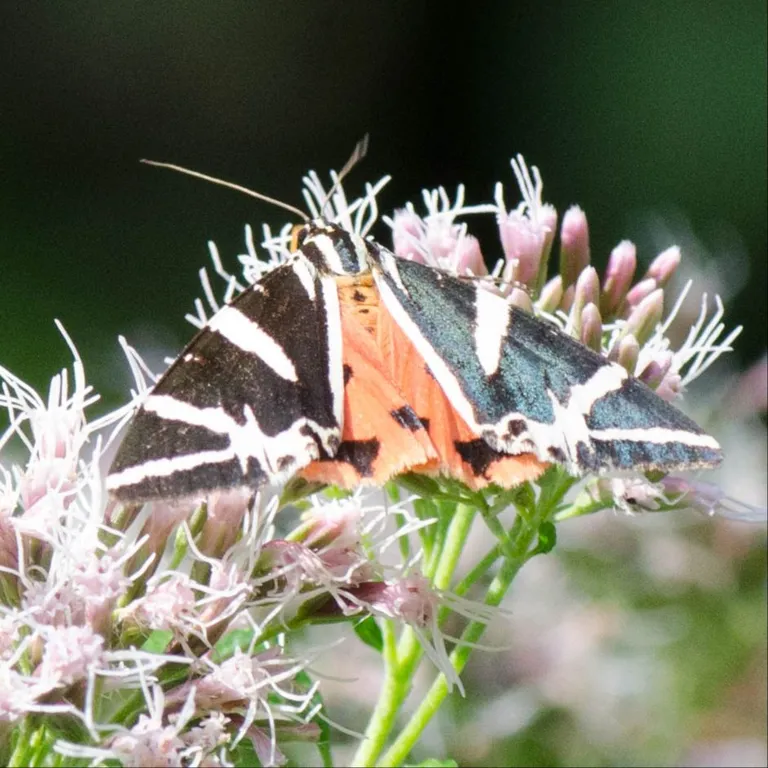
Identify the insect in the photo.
Euplagia quadripunctaria
